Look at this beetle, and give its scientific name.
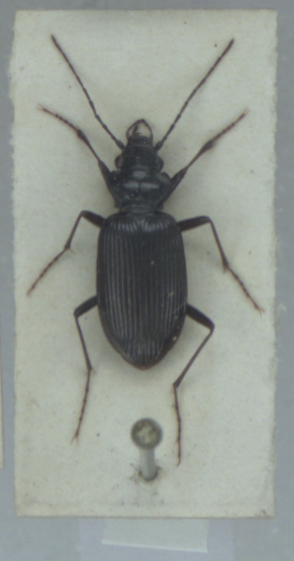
Nebria rufescens
